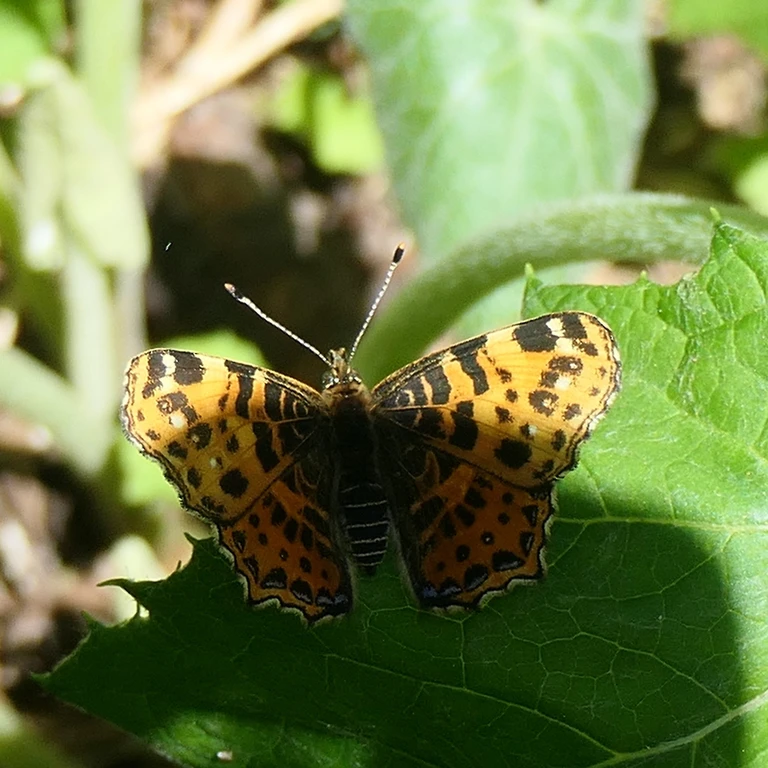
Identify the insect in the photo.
Araschnia levana
